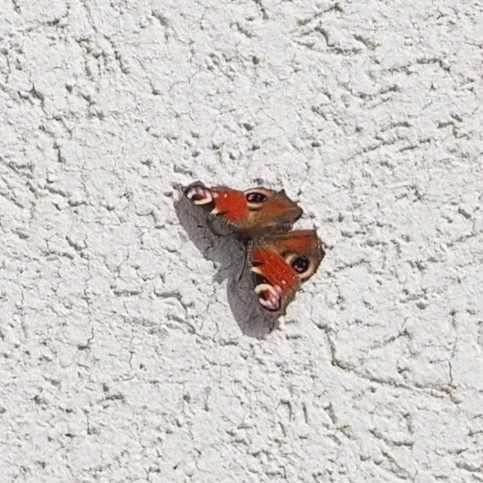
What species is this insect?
Aglais io
